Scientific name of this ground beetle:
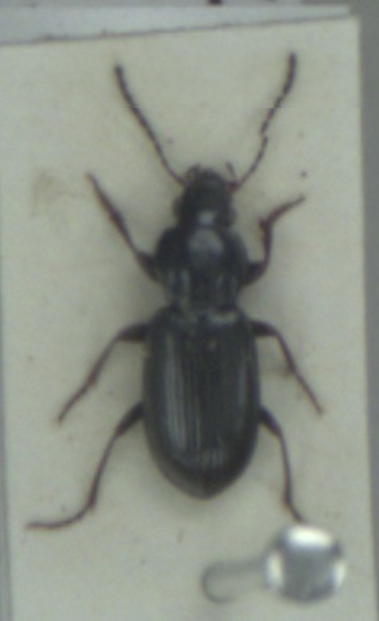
Pterostichus diligens
